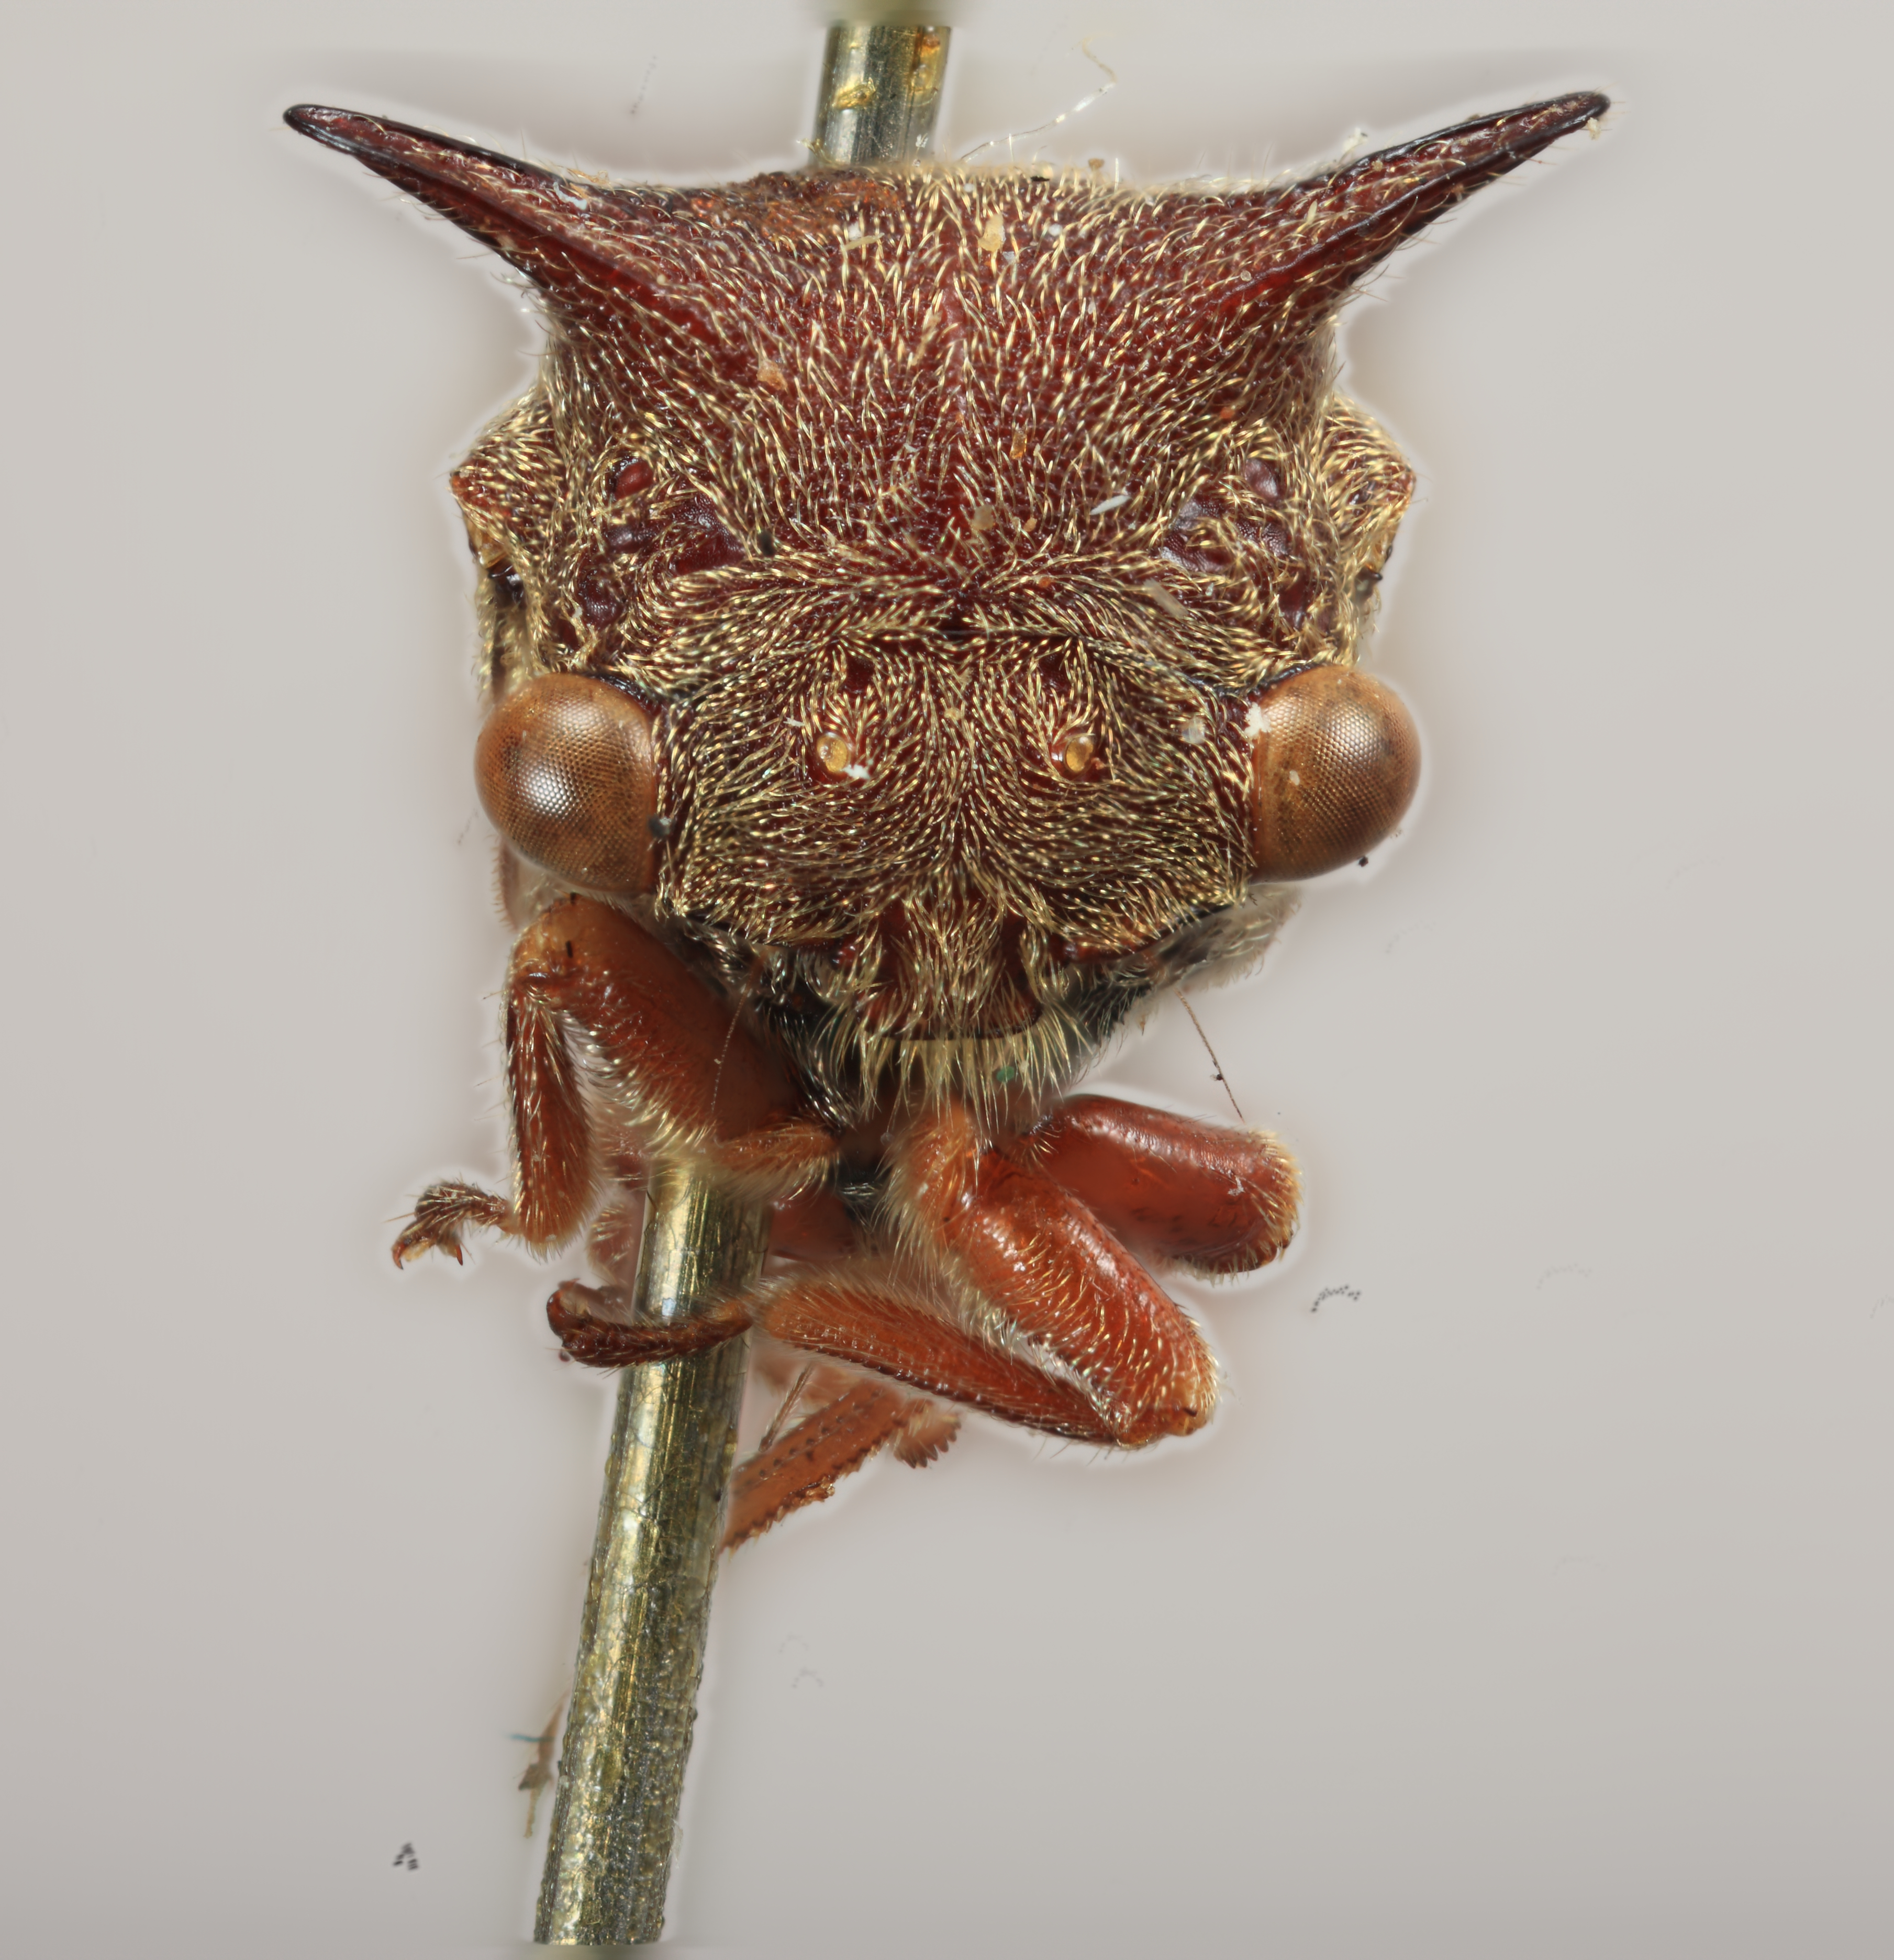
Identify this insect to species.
Tricentrus brunneus
